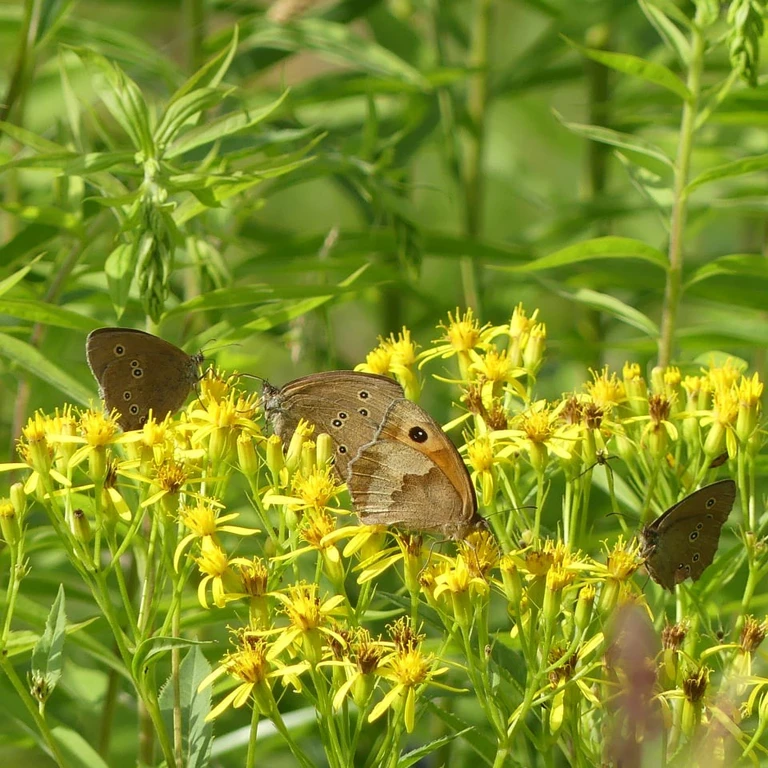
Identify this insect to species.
Maniola jurtina
